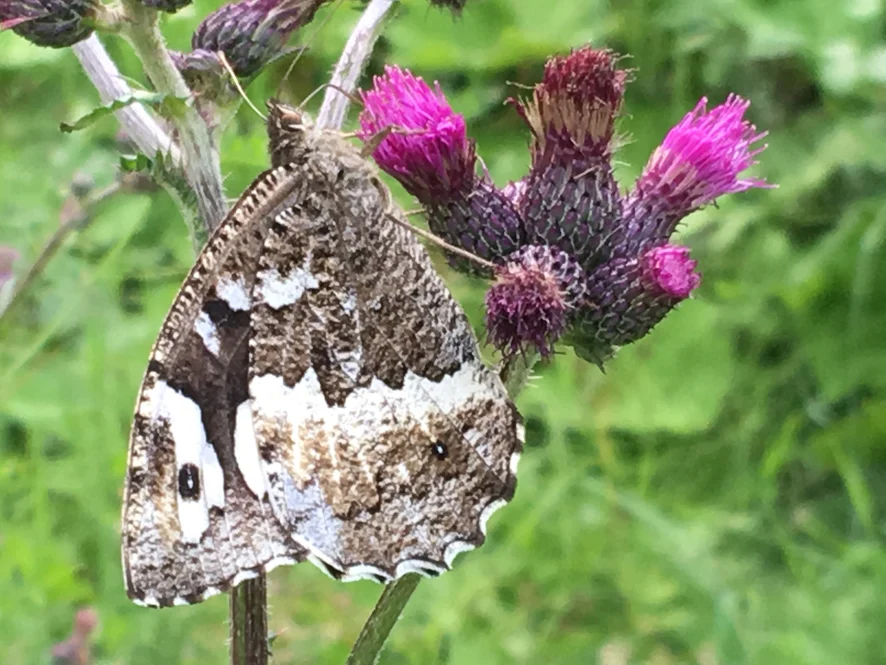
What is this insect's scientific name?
Brintesia circe
